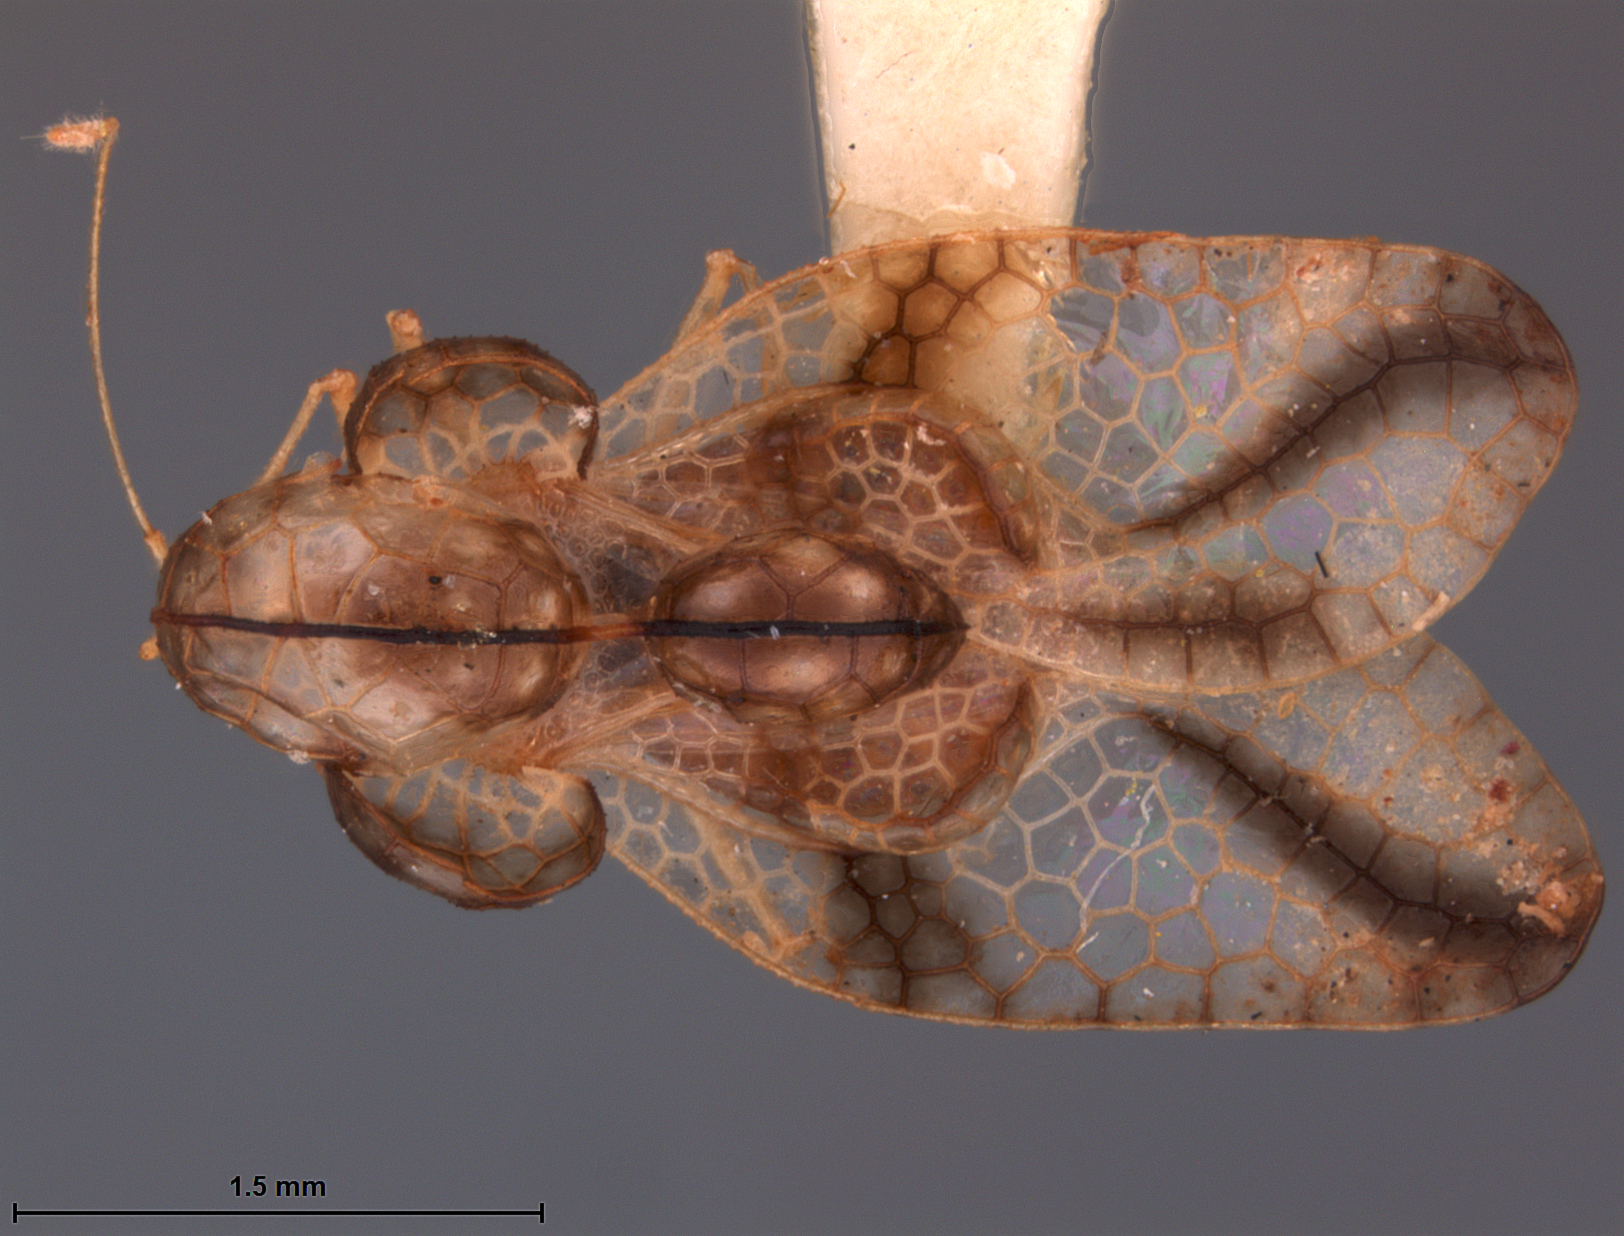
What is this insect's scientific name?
Dicysta peruviana
